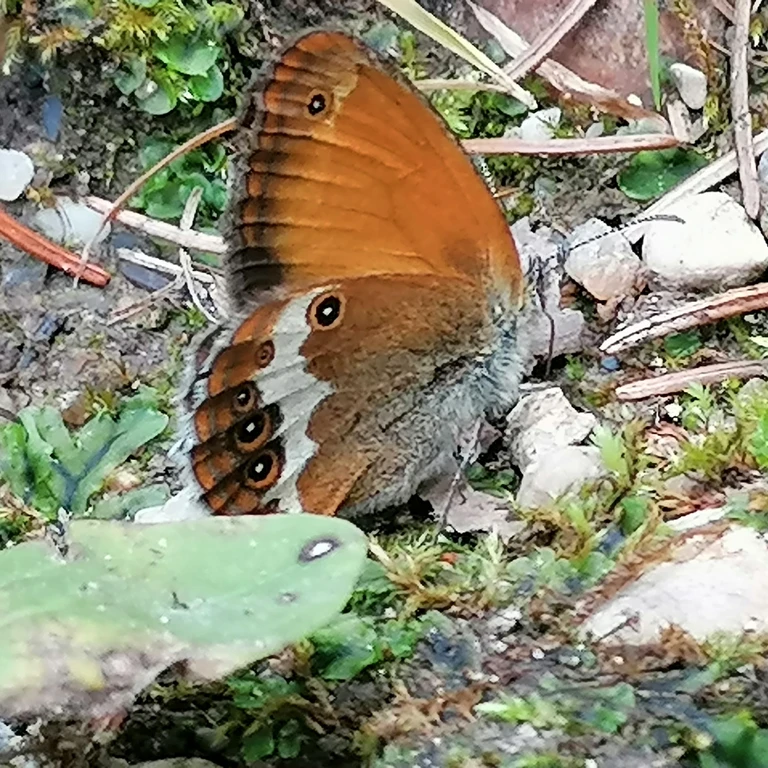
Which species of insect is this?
Coenonympha arcania
